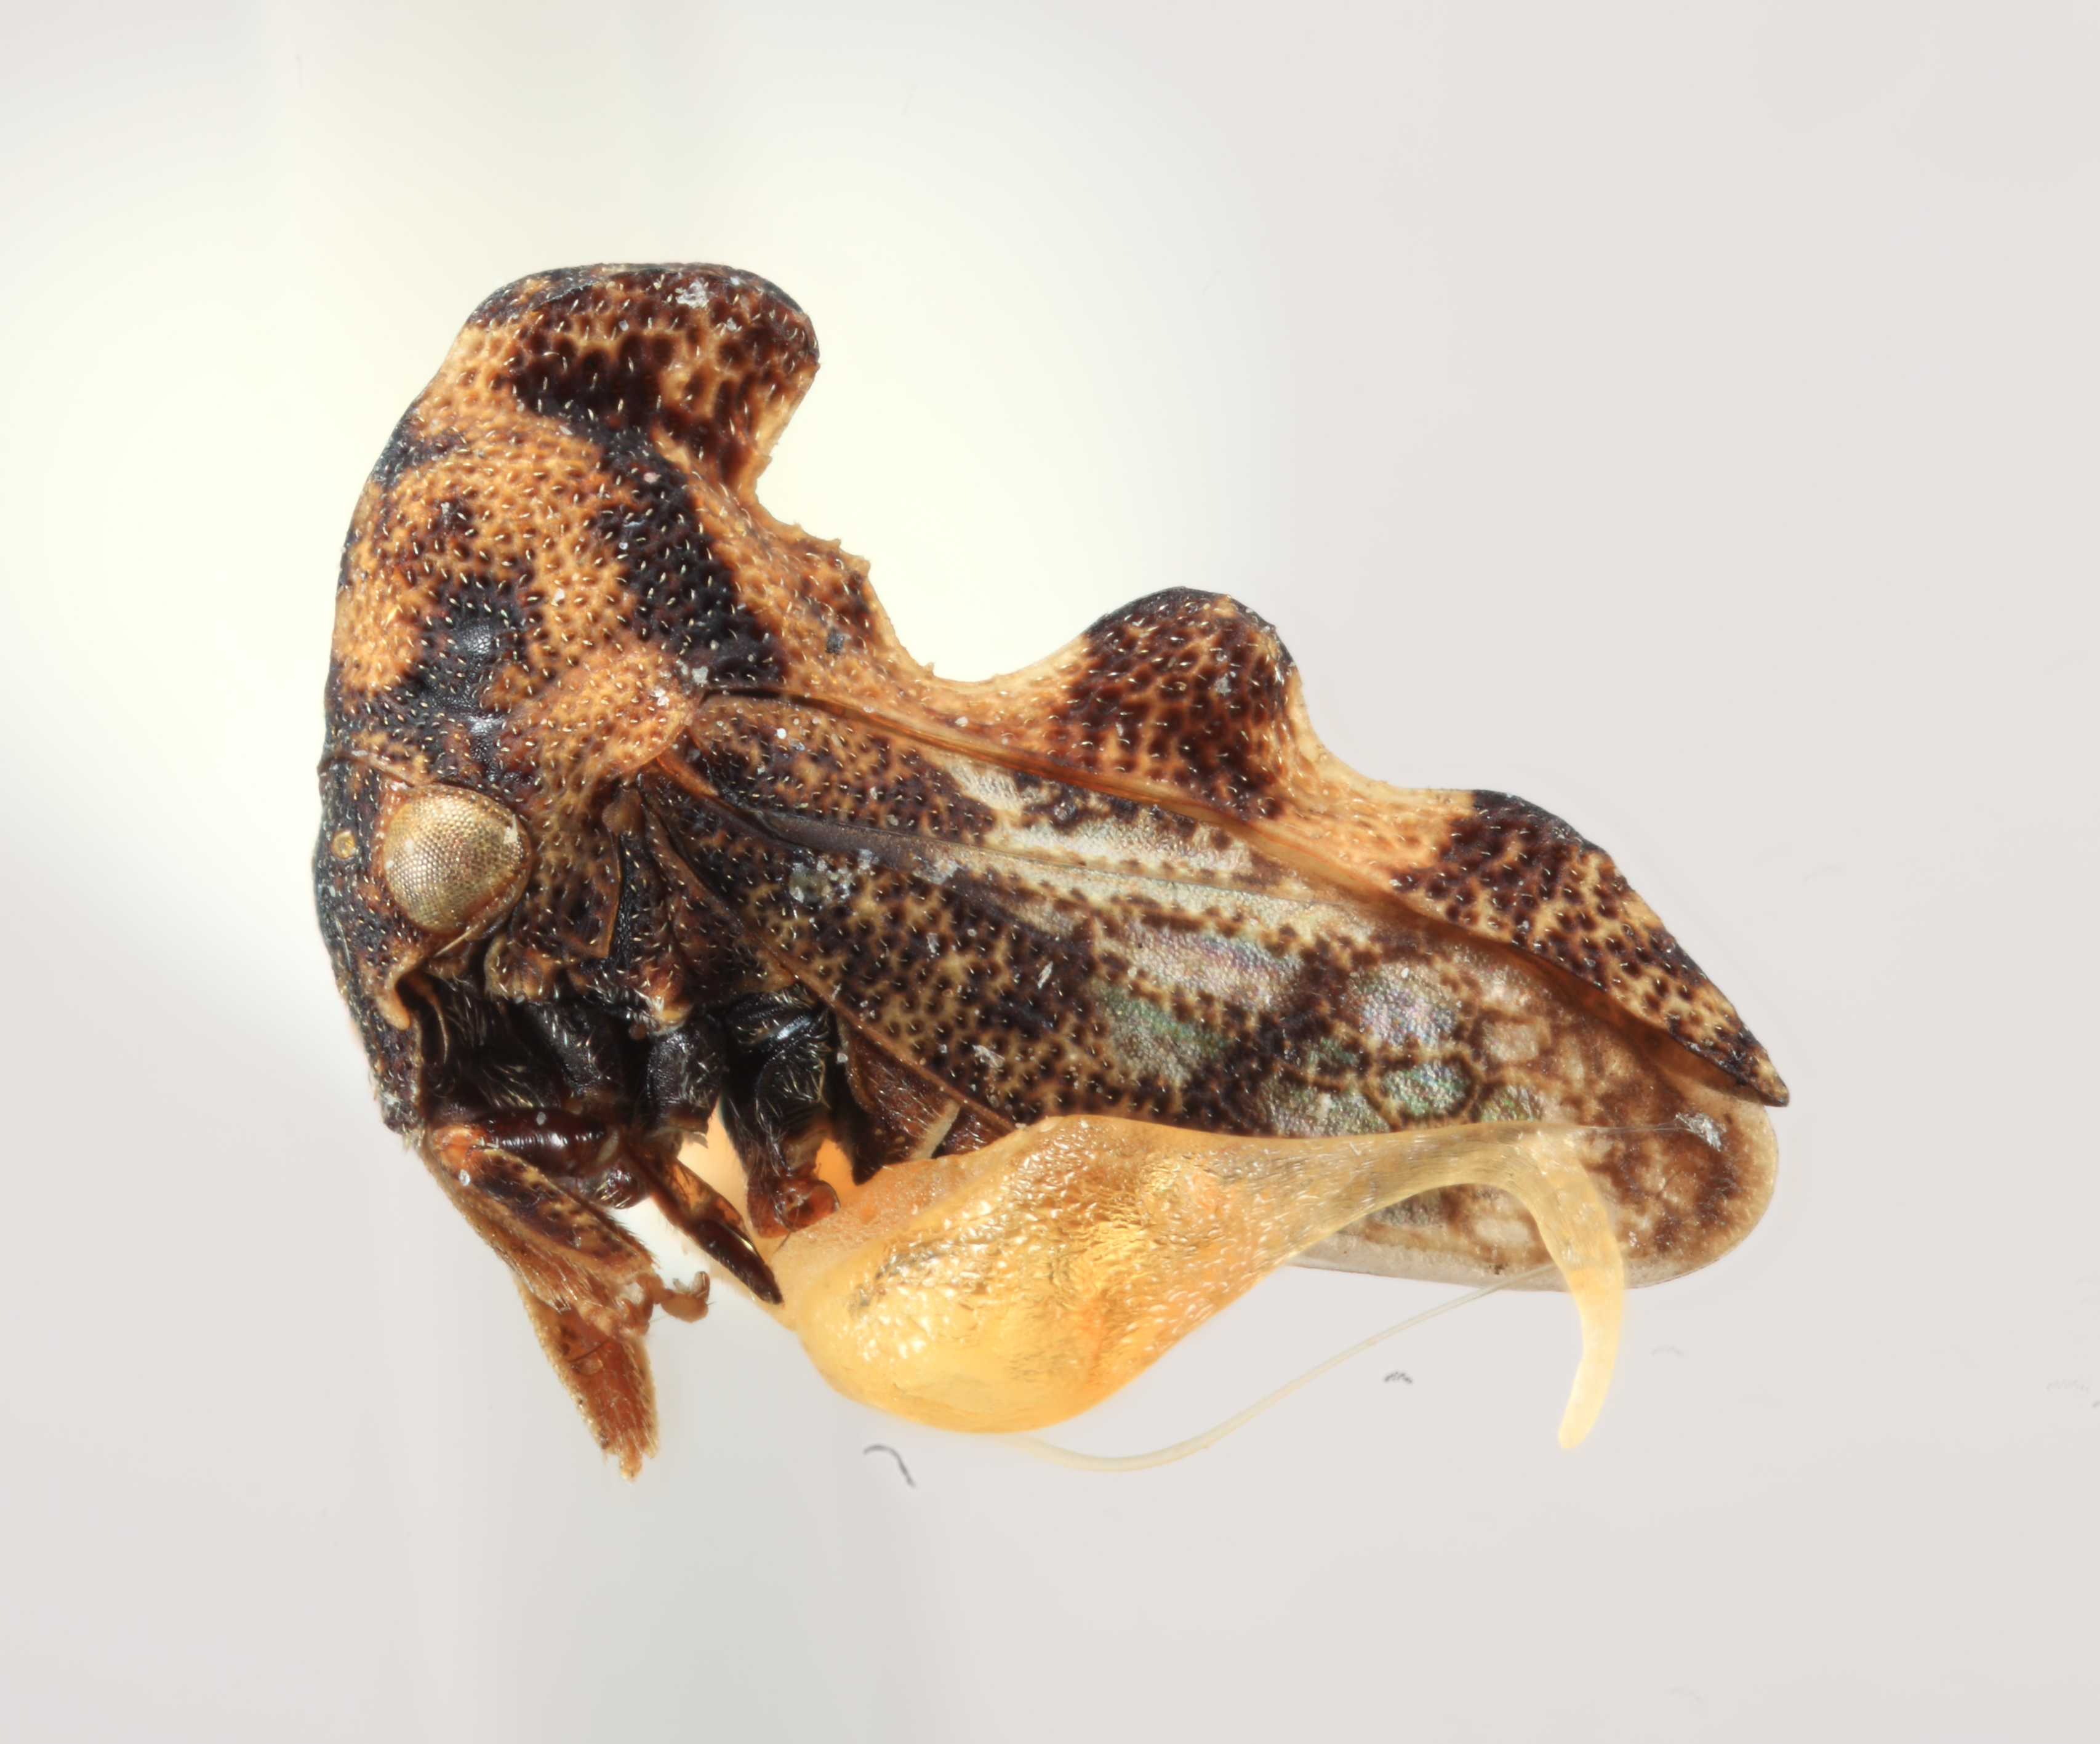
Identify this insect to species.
Hypsoprora brevis
